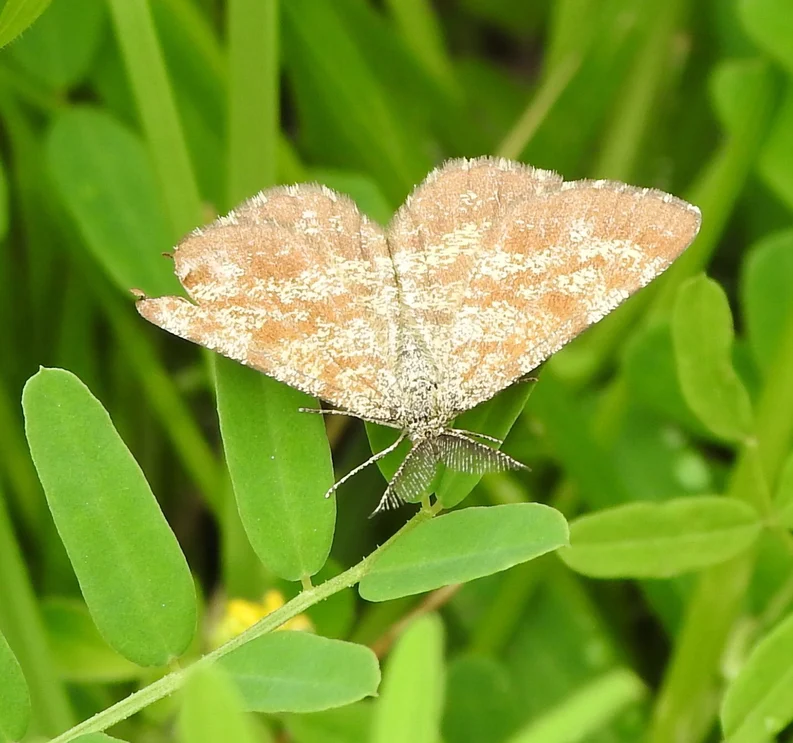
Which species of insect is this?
Ematurga atomaria
